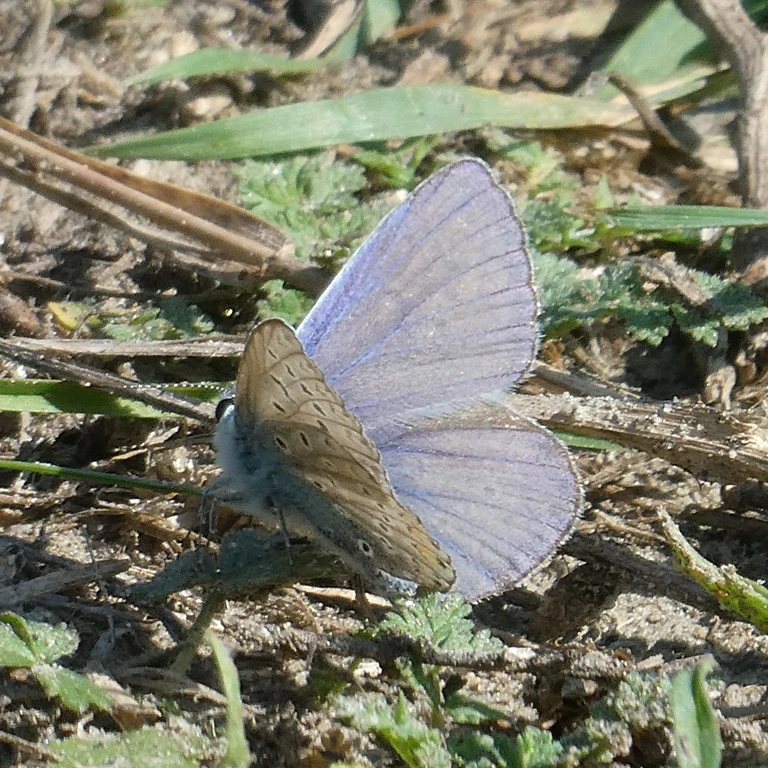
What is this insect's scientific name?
Polyommatus icarus
